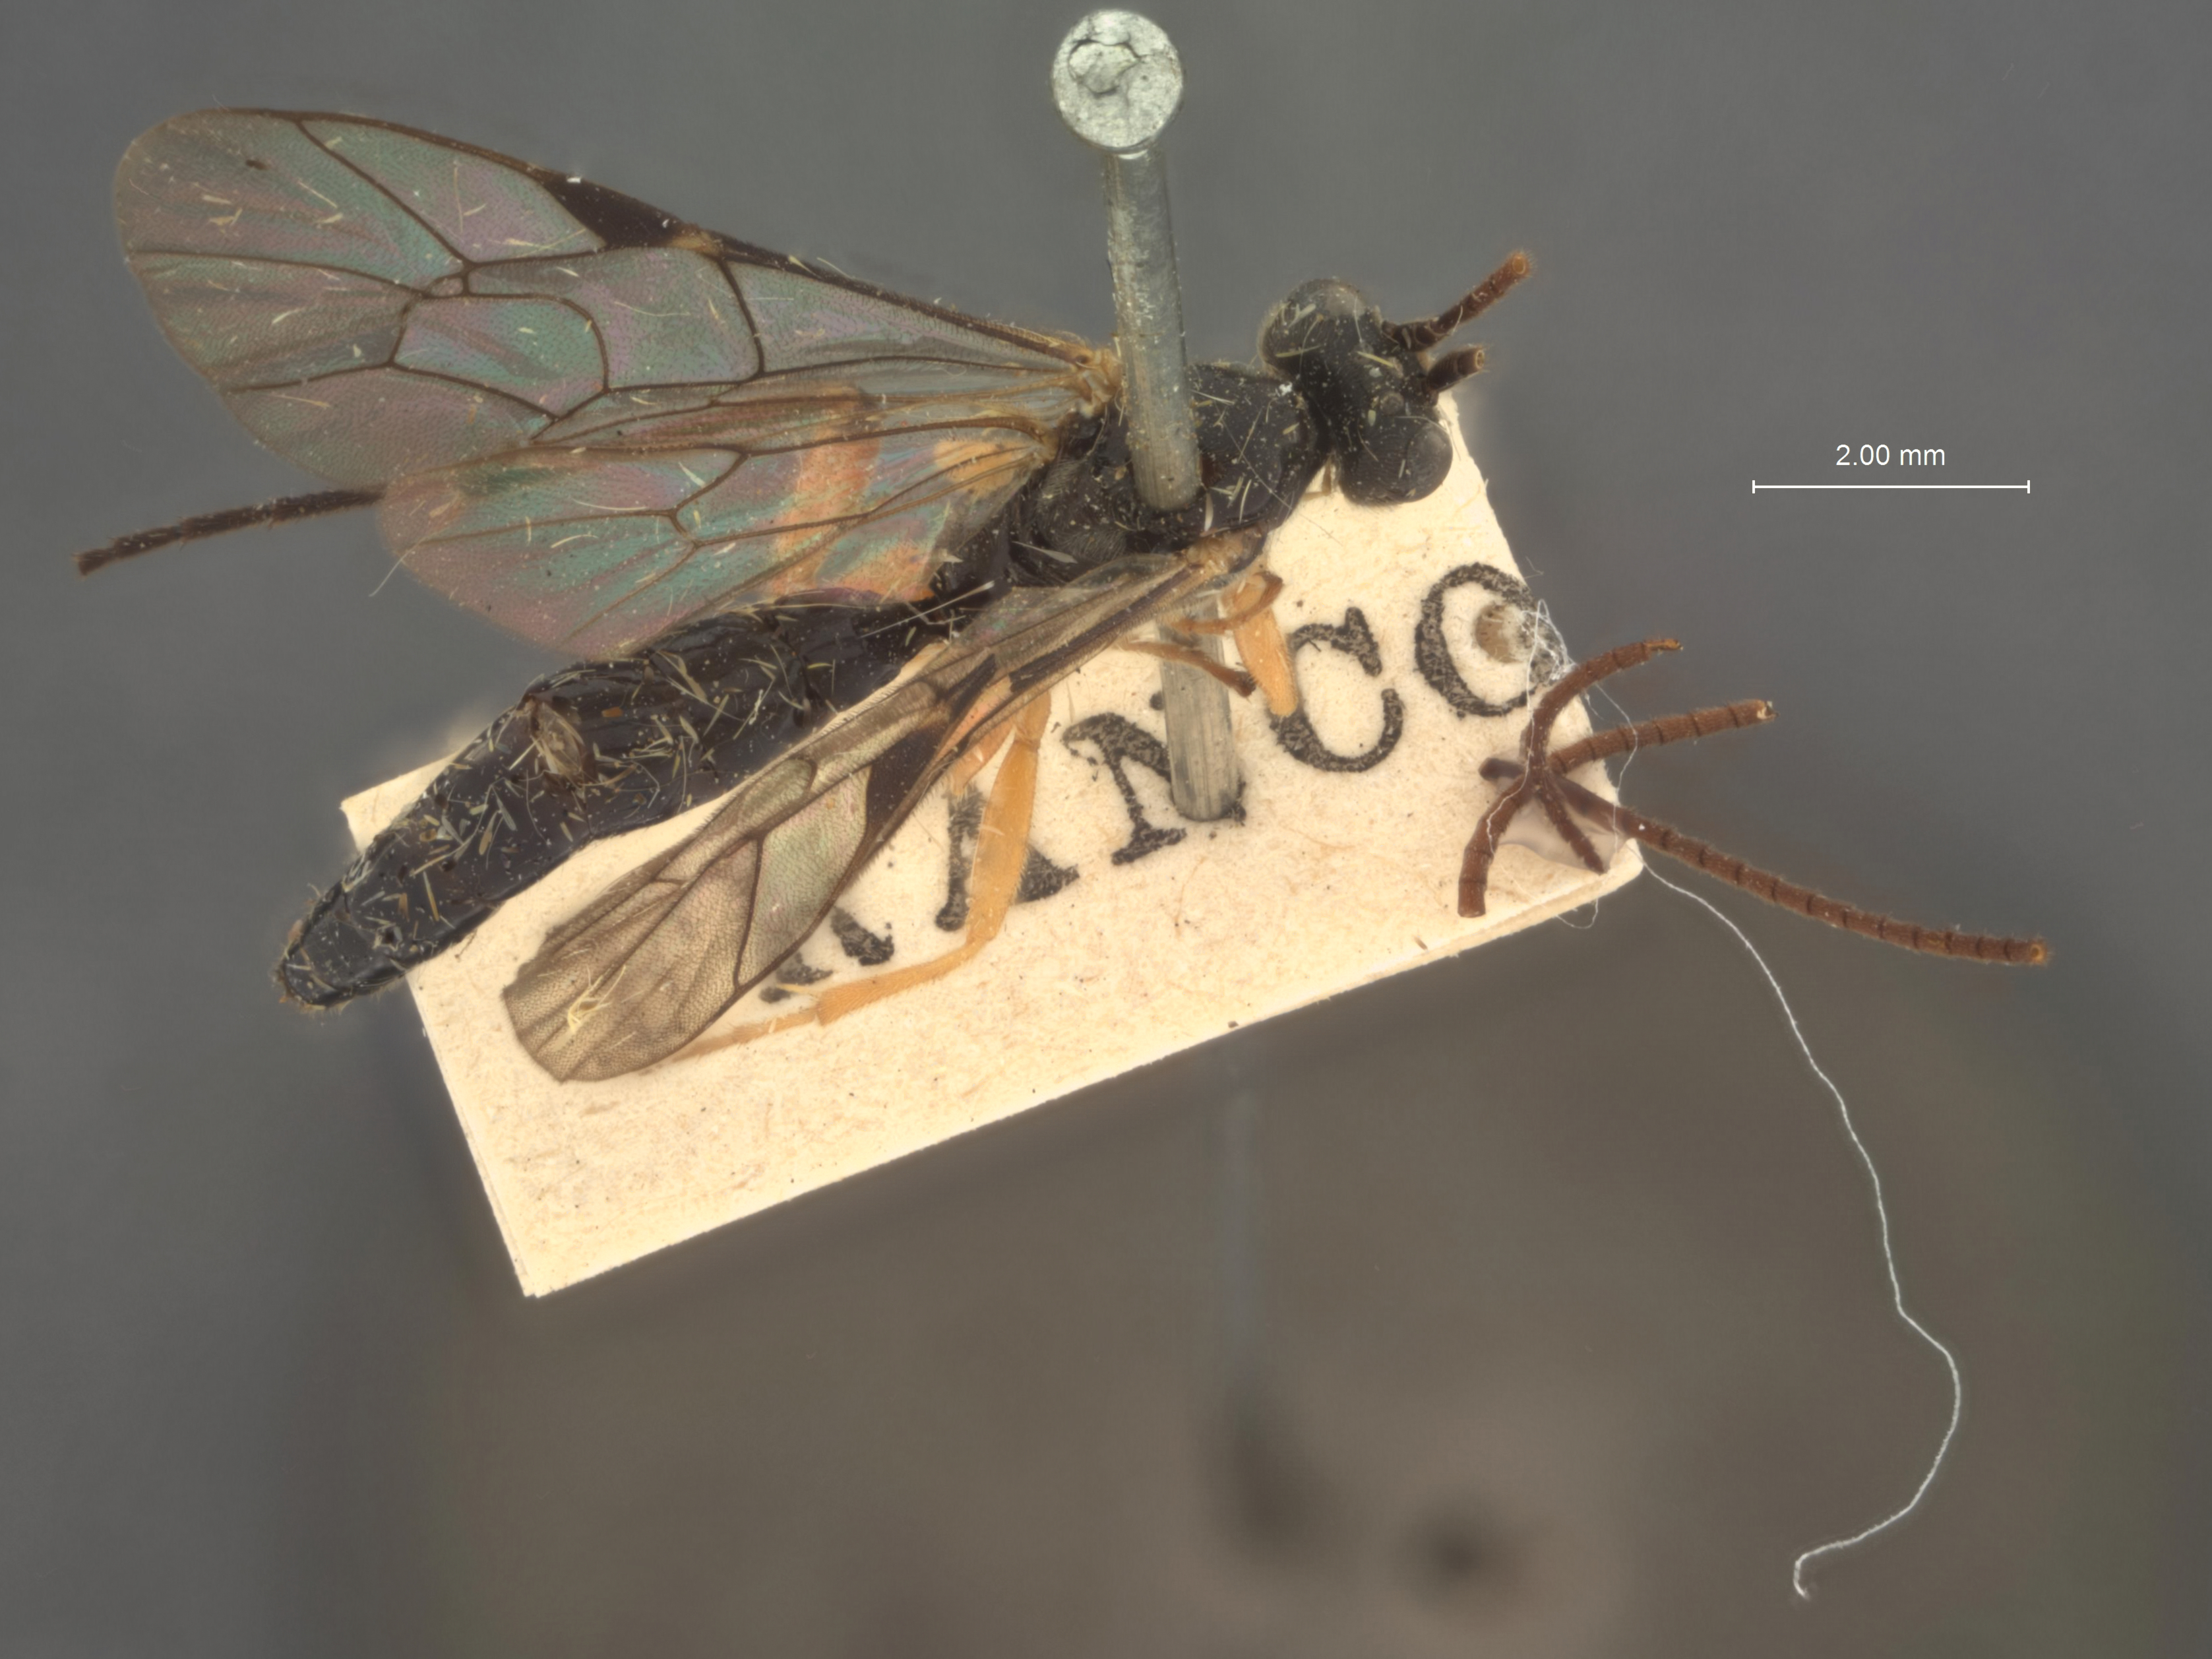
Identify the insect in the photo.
Xenoschesis gracilis
